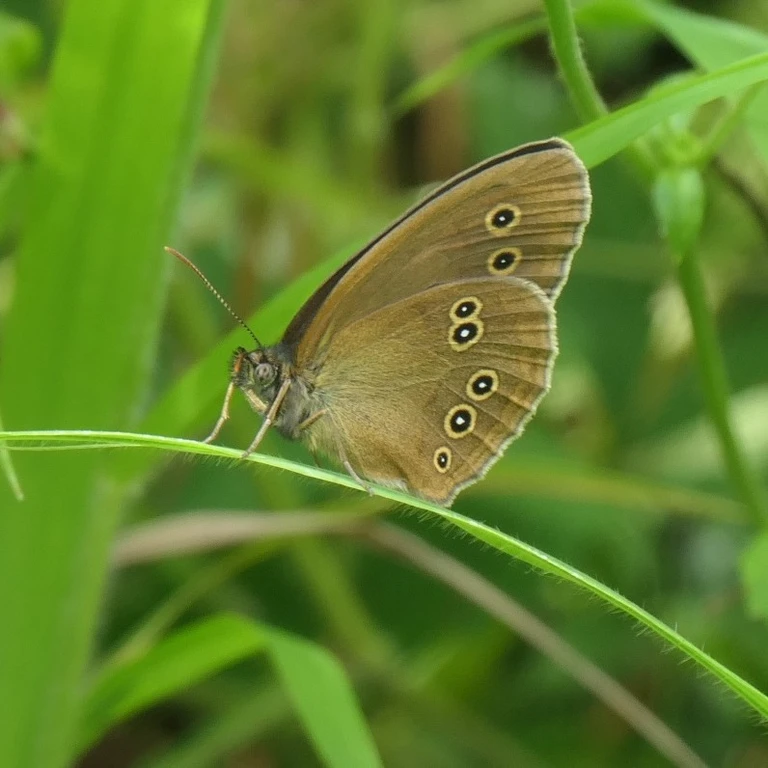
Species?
Aphantopus hyperantus
